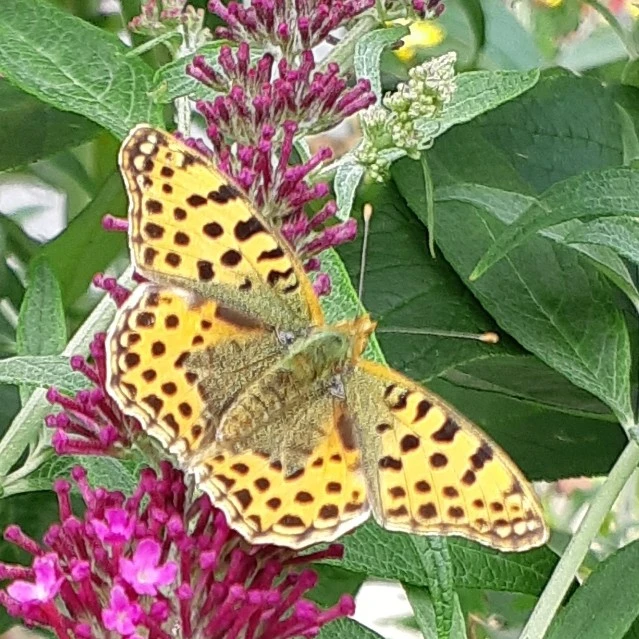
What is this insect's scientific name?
Issoria lathonia
